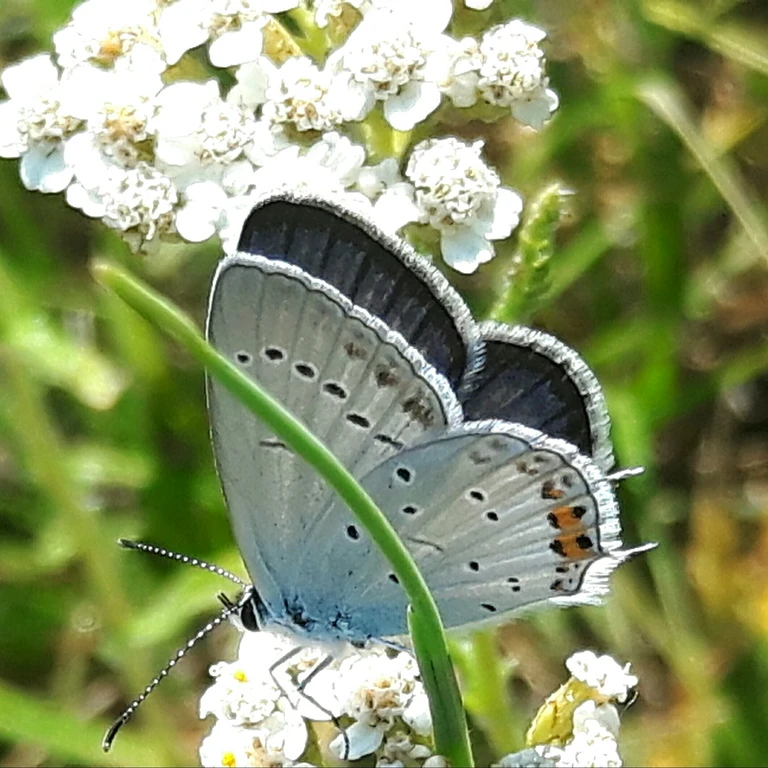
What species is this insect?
Cupido argiades (also Elkalyce argiades)
